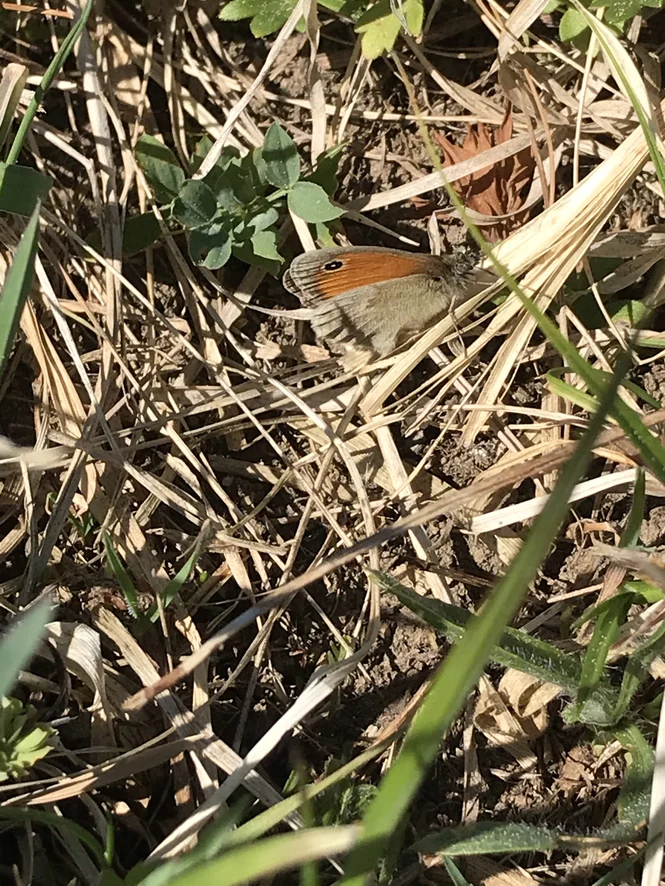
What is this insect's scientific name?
Coenonympha pamphilus
